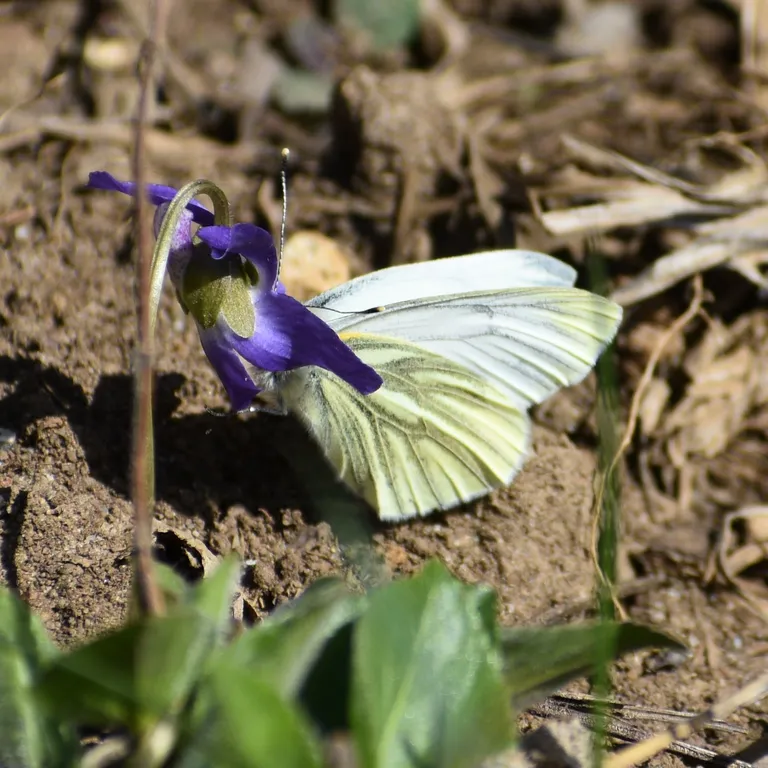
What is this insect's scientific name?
Pieris napi
